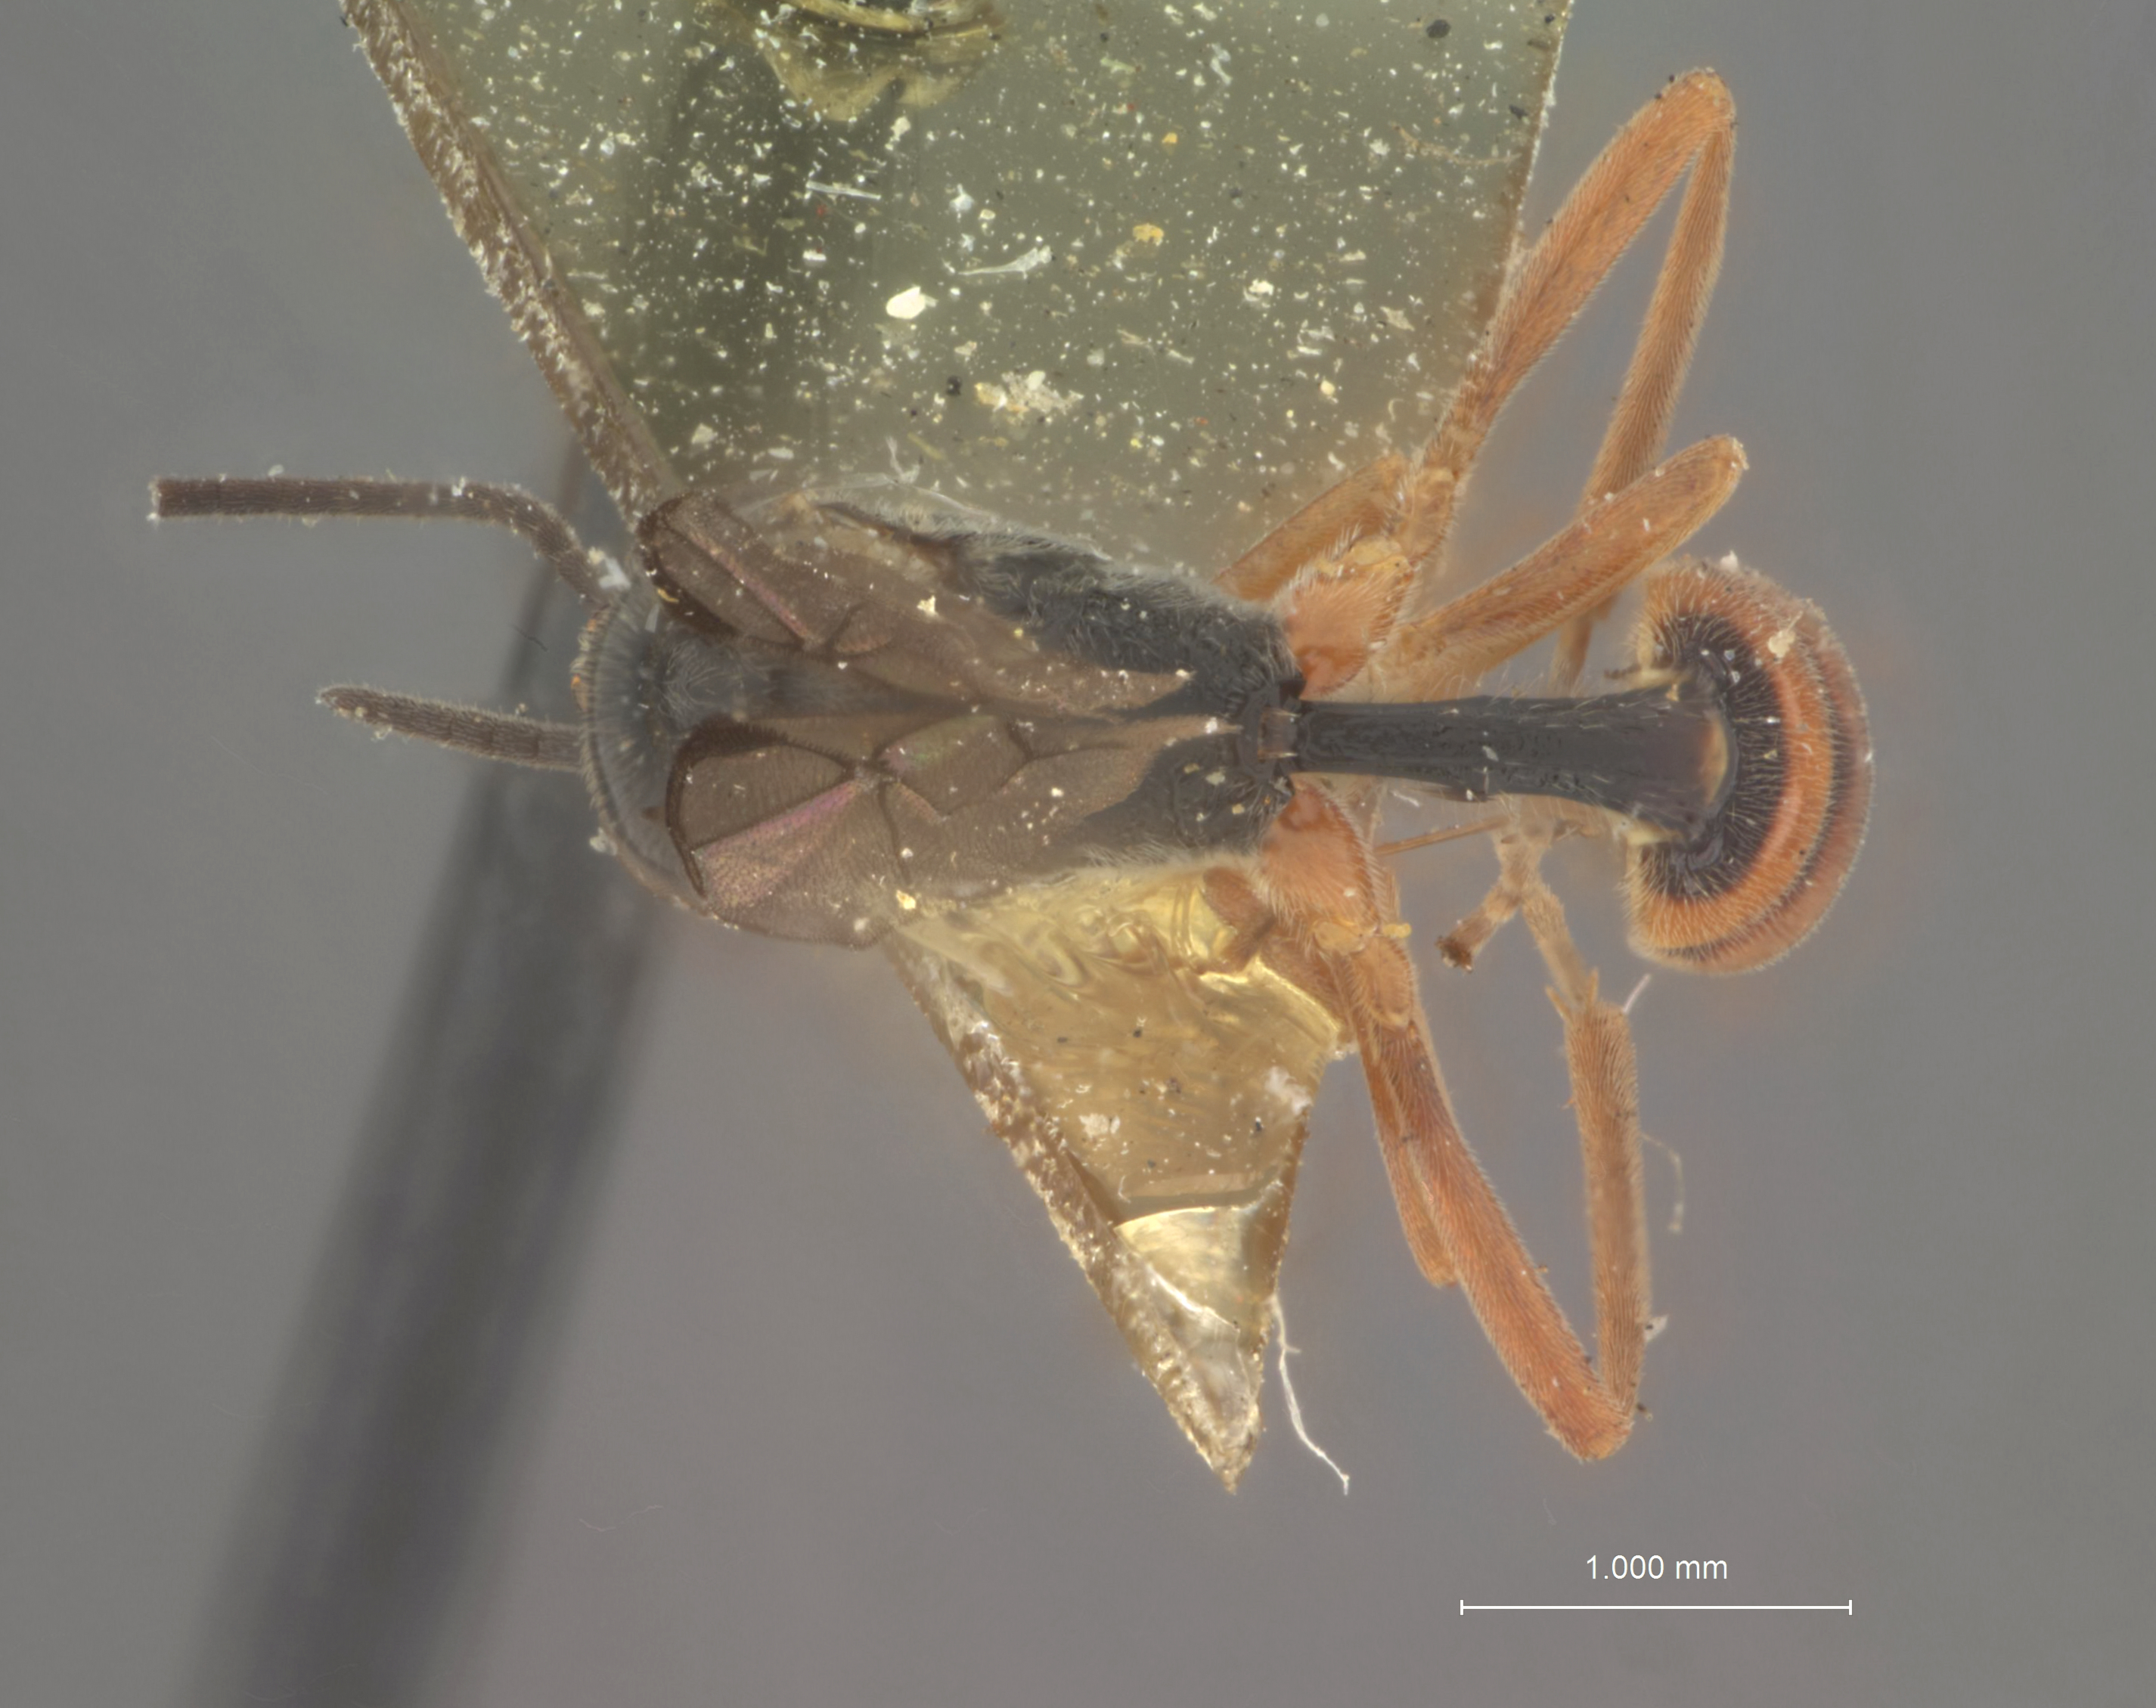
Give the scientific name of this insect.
Panargyrops insula
